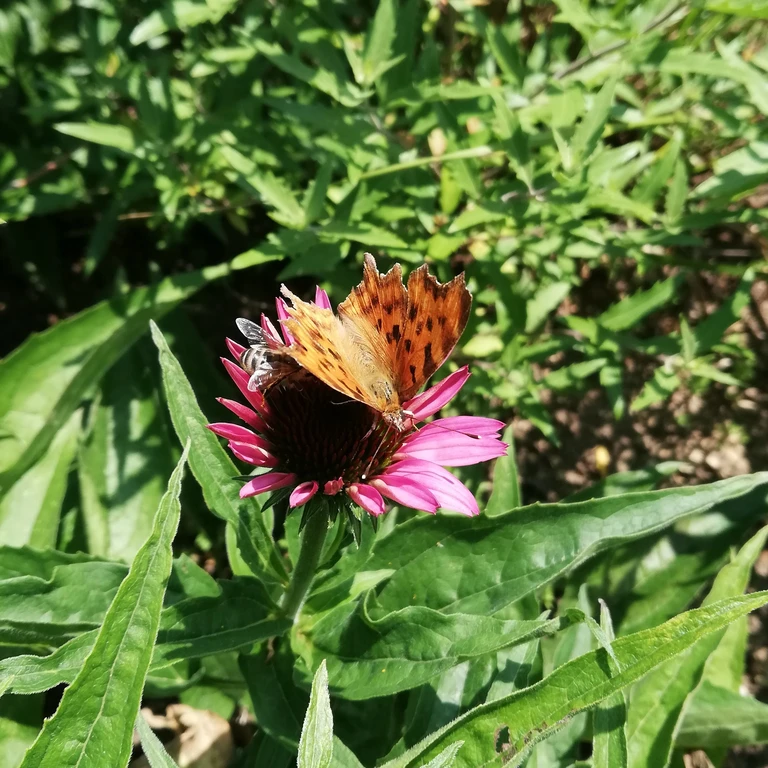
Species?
Polygonia c-album
